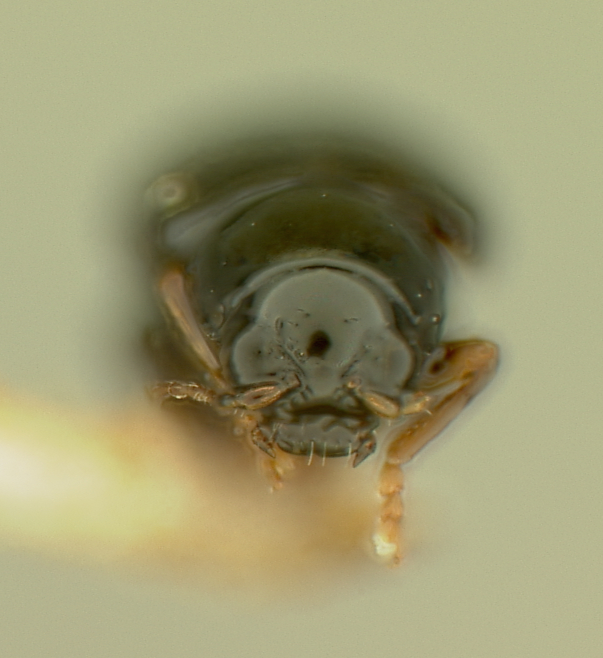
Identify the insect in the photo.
Chaetocnema elachia
